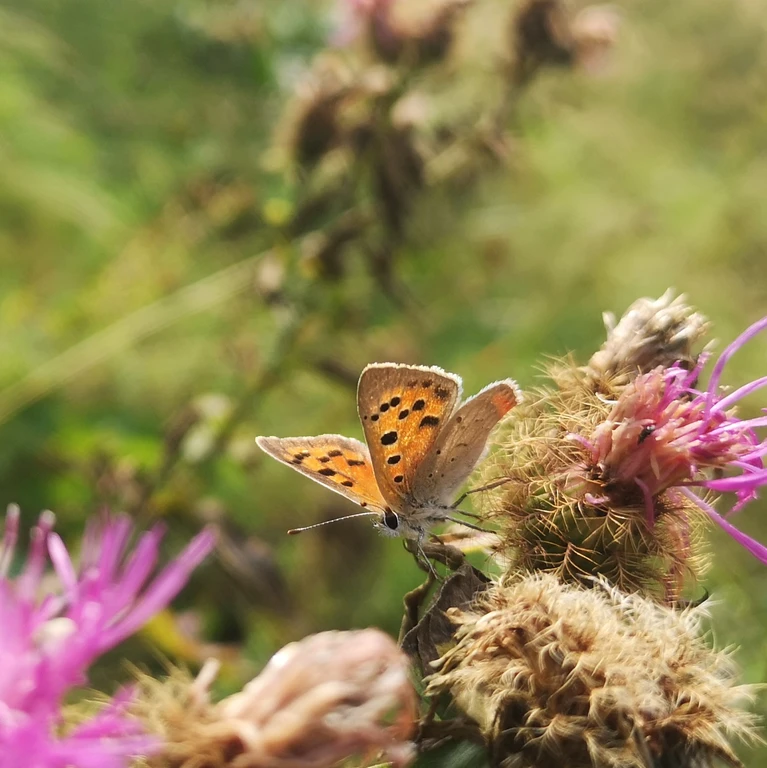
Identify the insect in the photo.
Lycaena phlaeas
